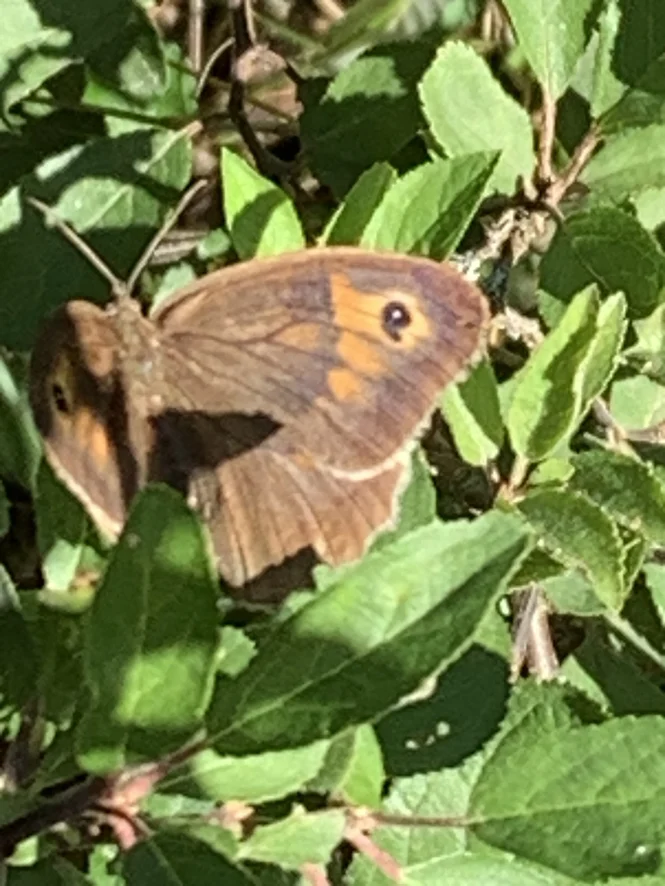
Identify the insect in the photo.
Maniola jurtina
